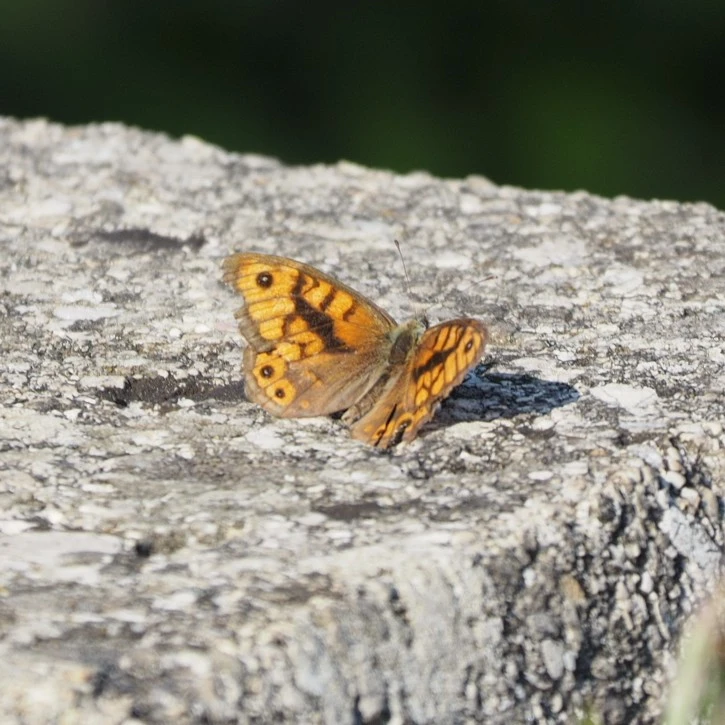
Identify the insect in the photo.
Lasiommata megera (also Pararge megera)
